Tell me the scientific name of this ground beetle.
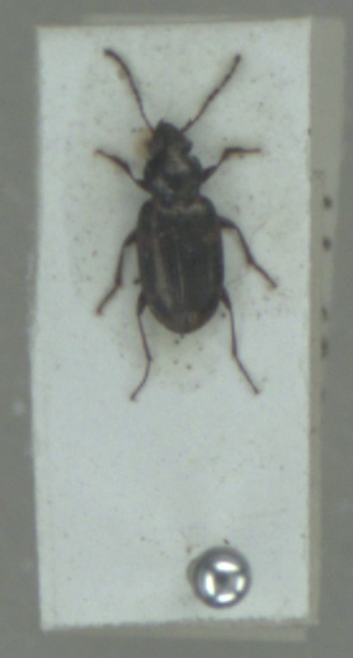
Bembidion varium
